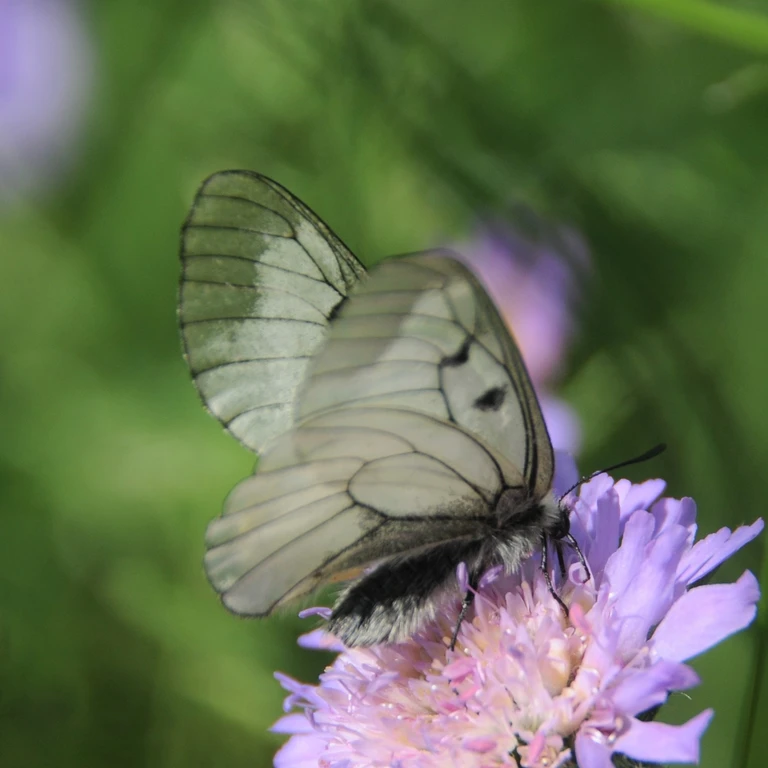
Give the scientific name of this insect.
Parnassius mnemosyne
